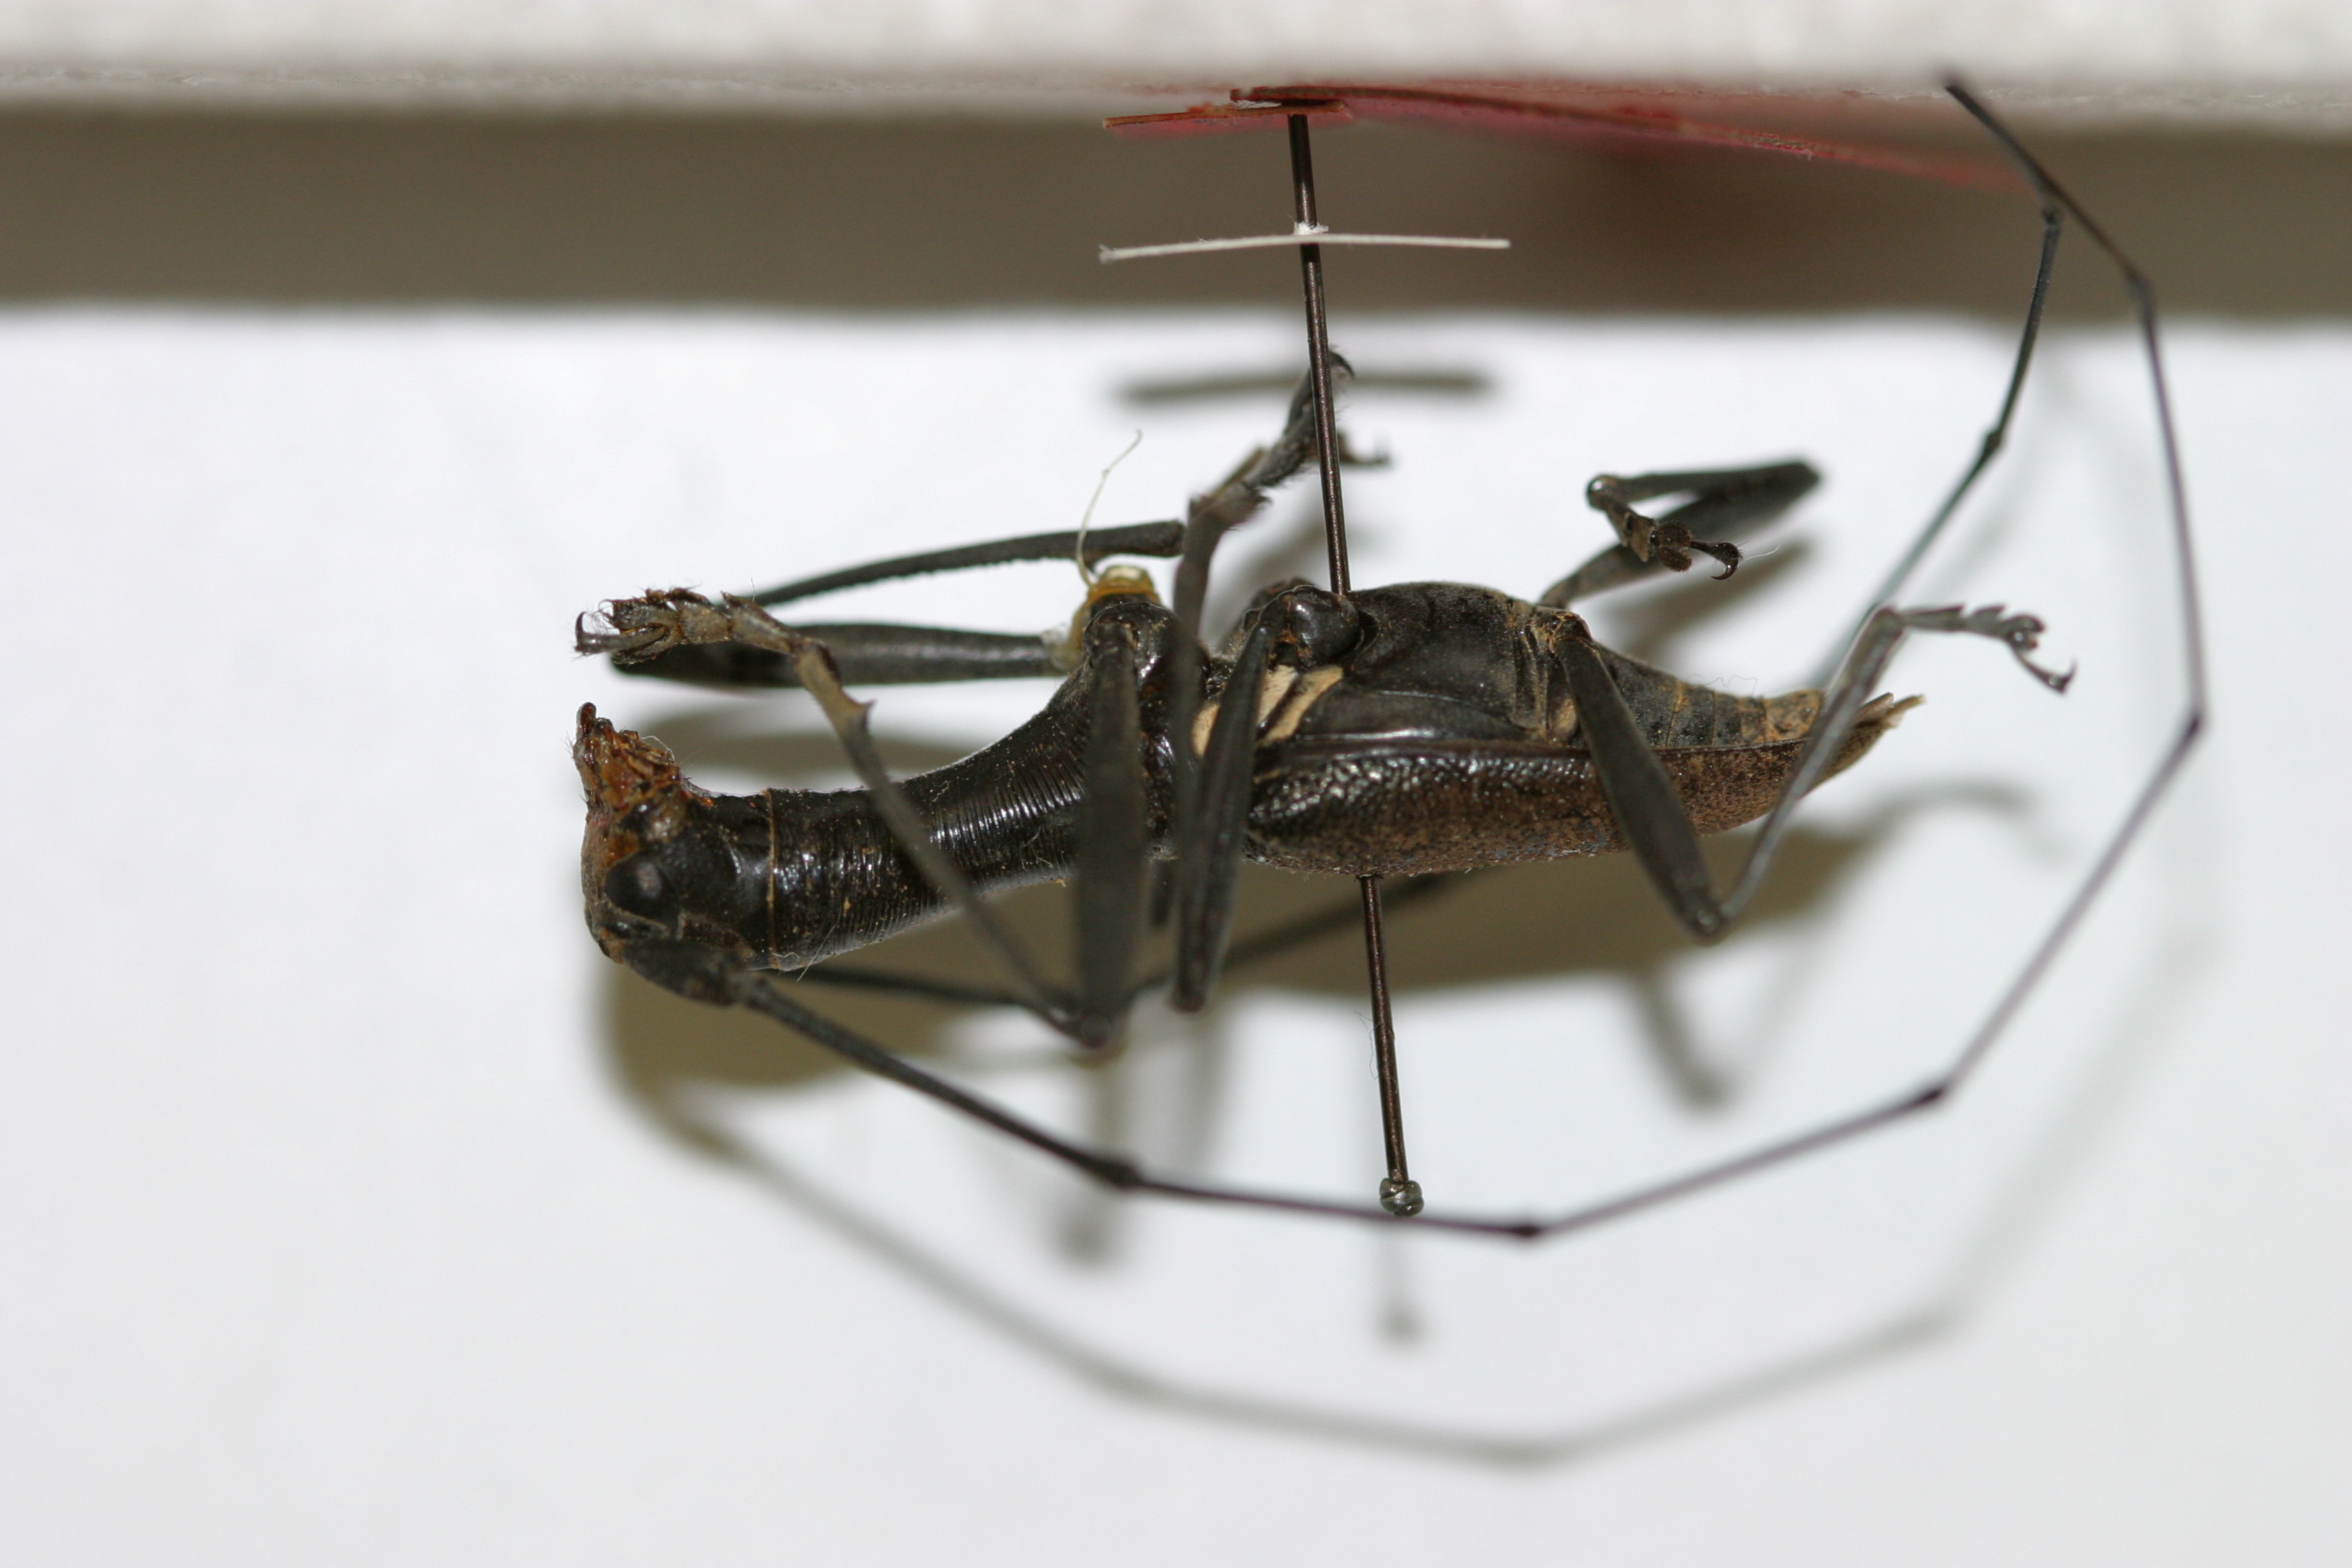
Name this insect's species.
Gnoma admirala
